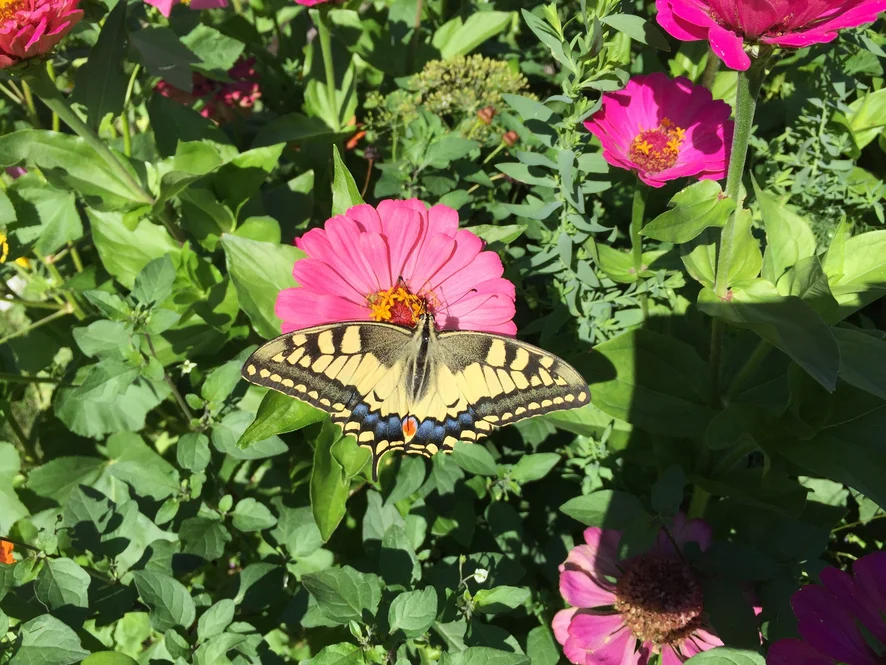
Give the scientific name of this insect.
Papilio machaon
